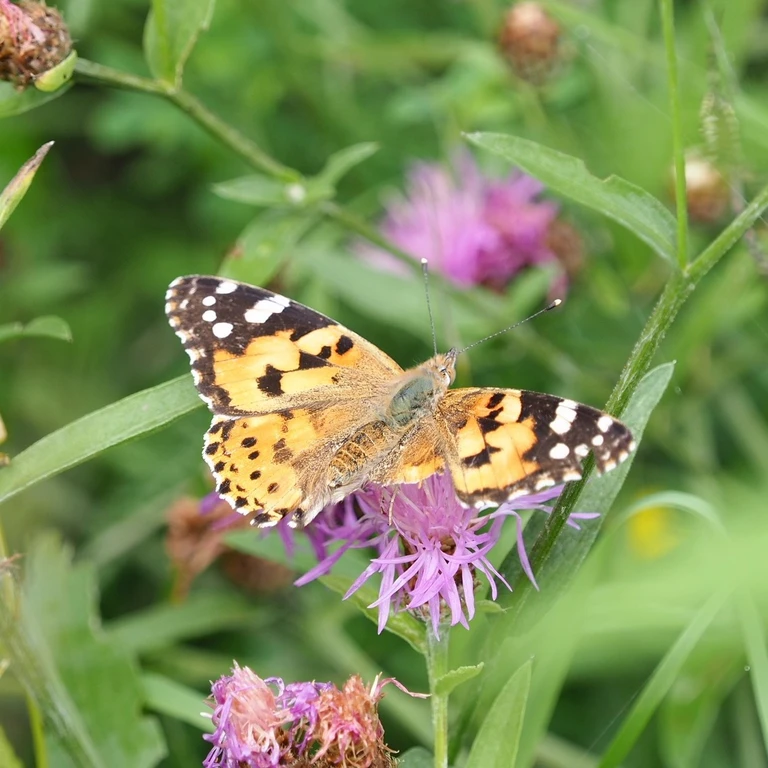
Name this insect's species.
Vanessa cardui
